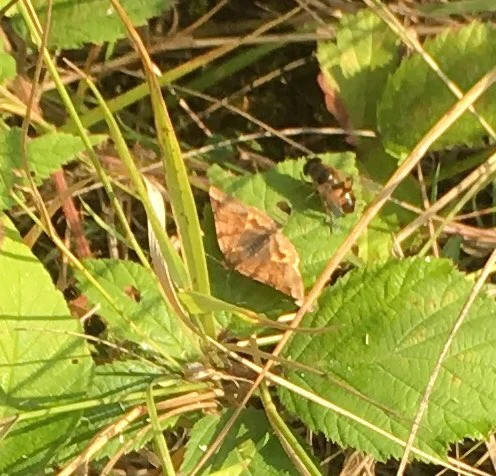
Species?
Euclidia glyphica
